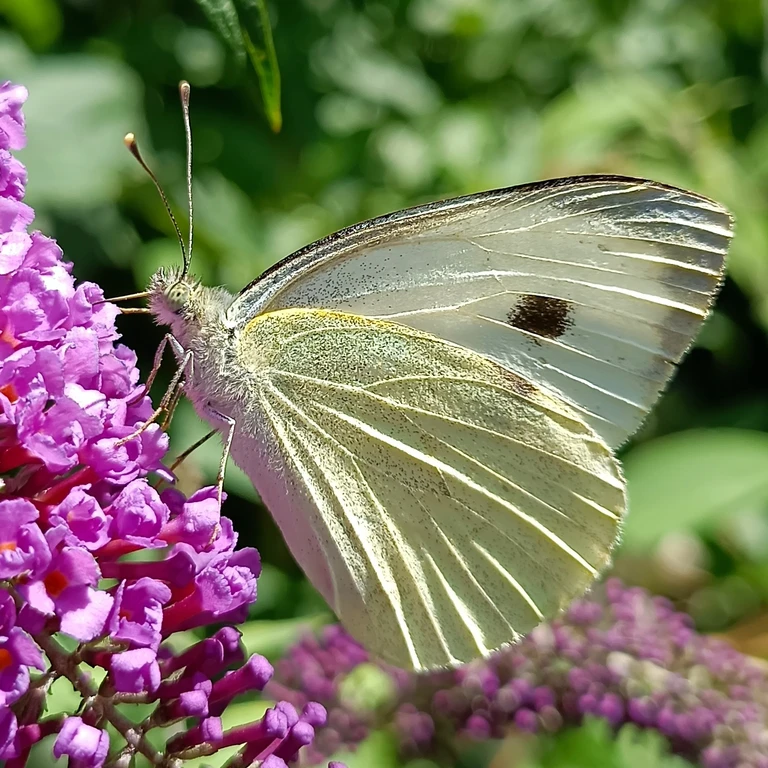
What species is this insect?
Pieris brassicae
